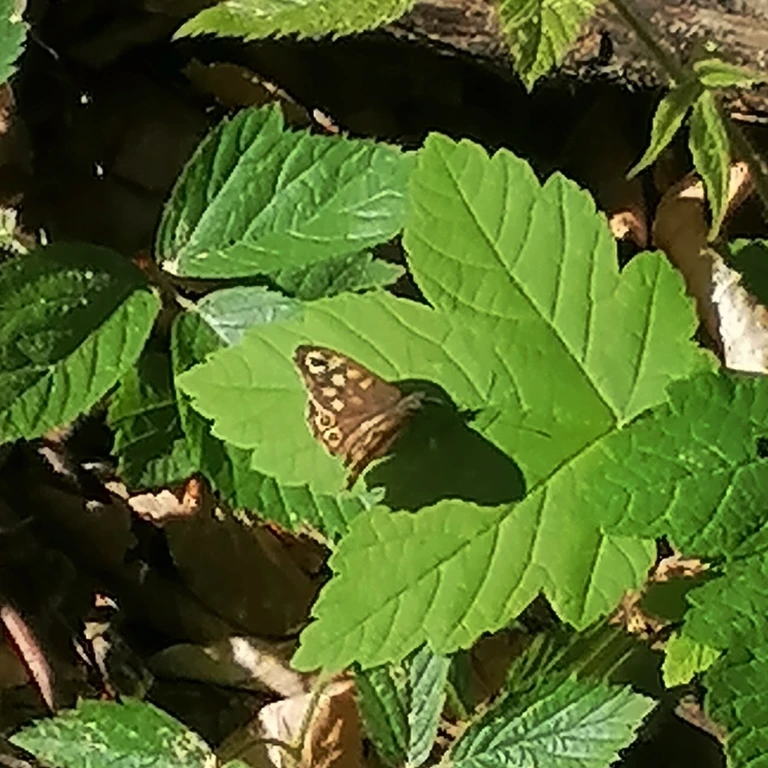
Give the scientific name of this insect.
Pararge aegeria
